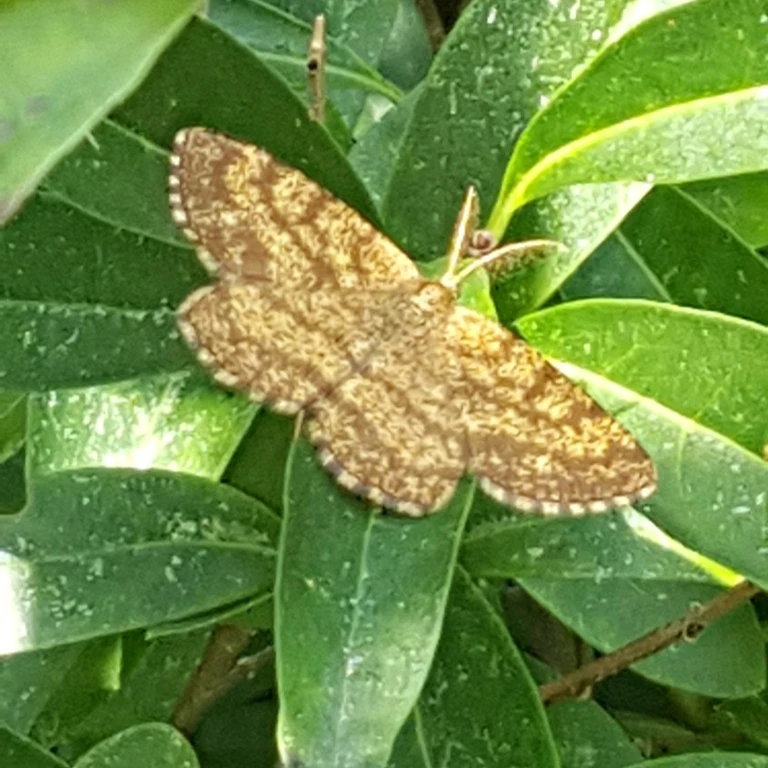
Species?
Ematurga atomaria
